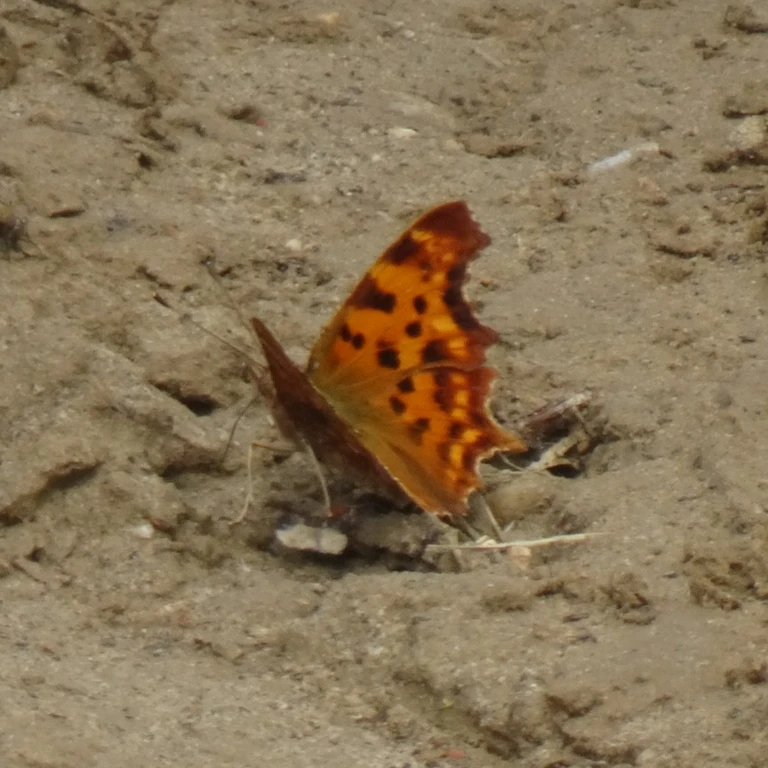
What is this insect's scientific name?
Polygonia c-album
